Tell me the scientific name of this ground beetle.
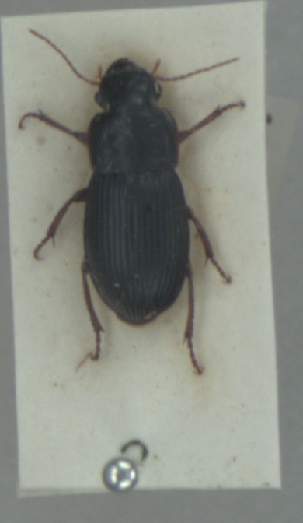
Harpalus latus
